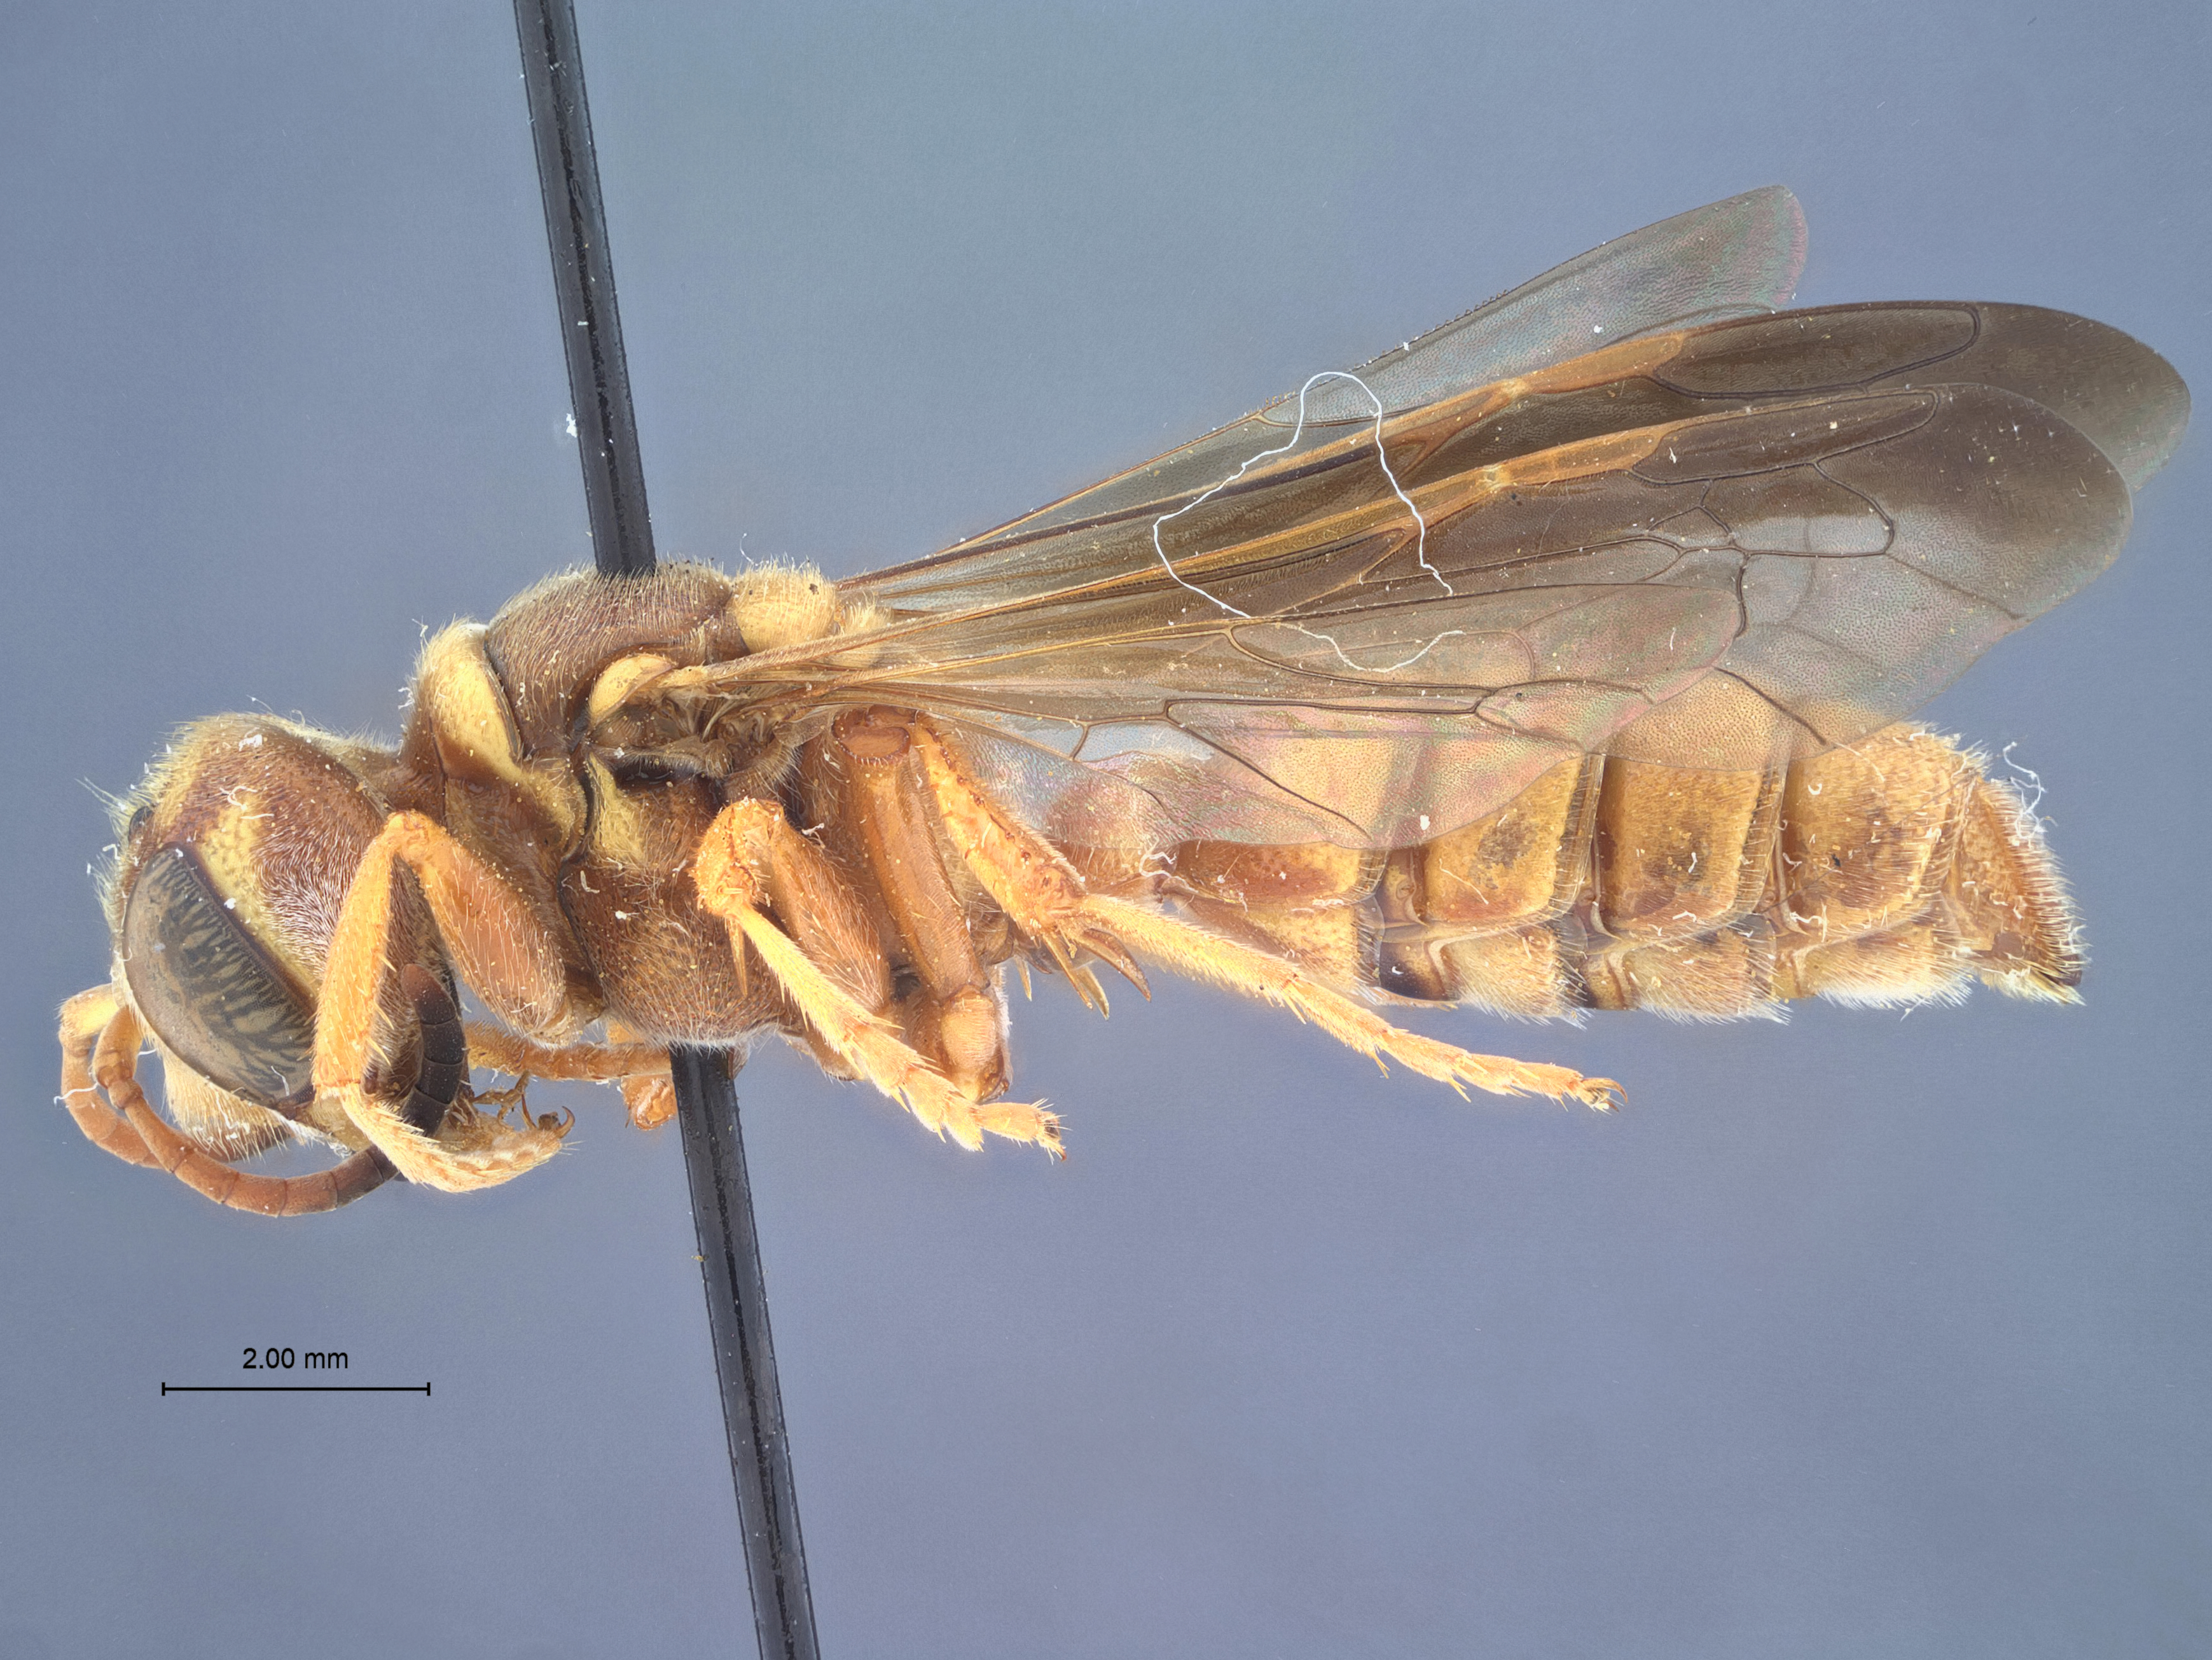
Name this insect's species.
Cerceris cochisi
